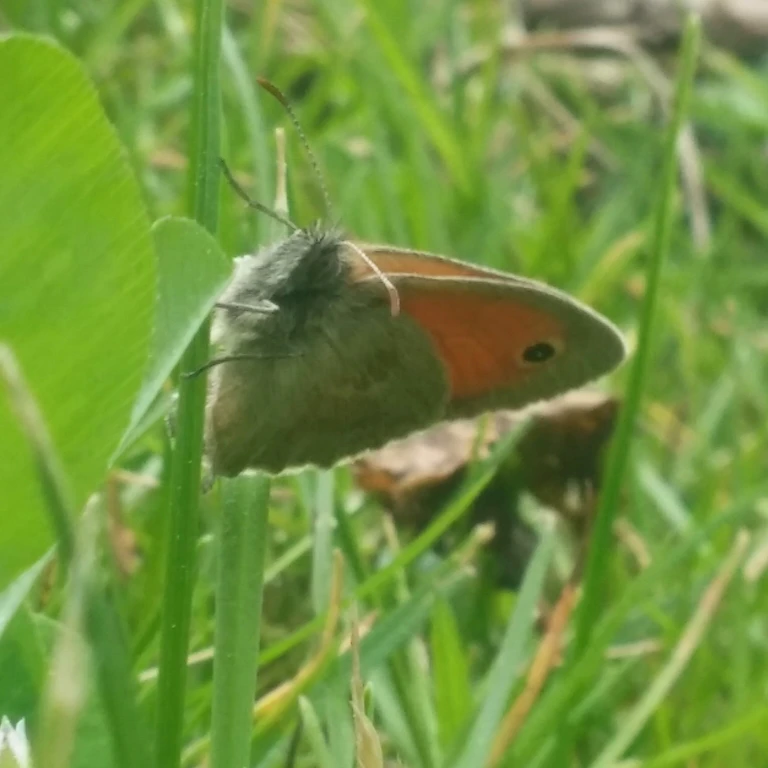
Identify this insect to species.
Coenonympha pamphilus
